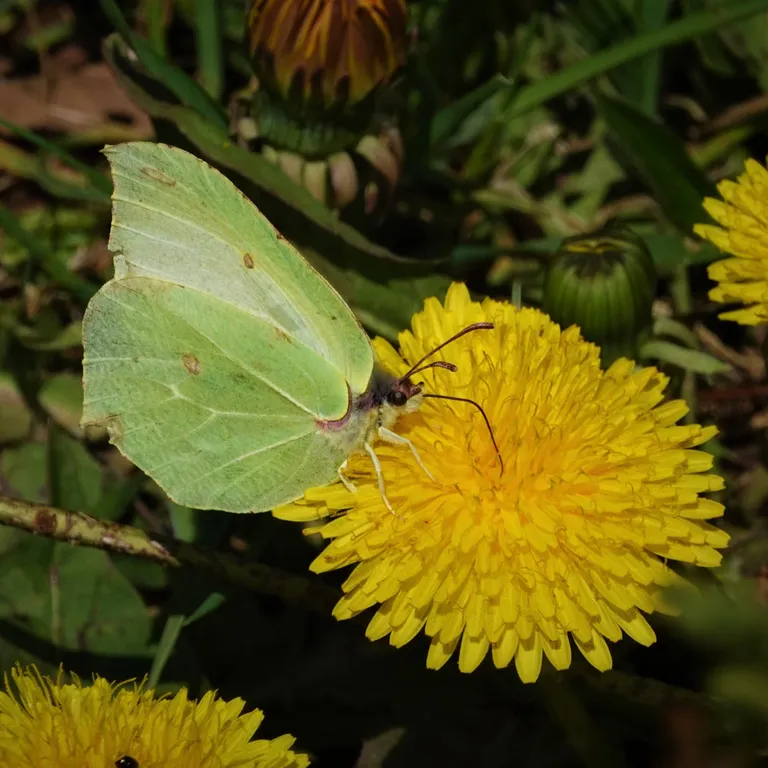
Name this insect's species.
Gonepteryx rhamni
